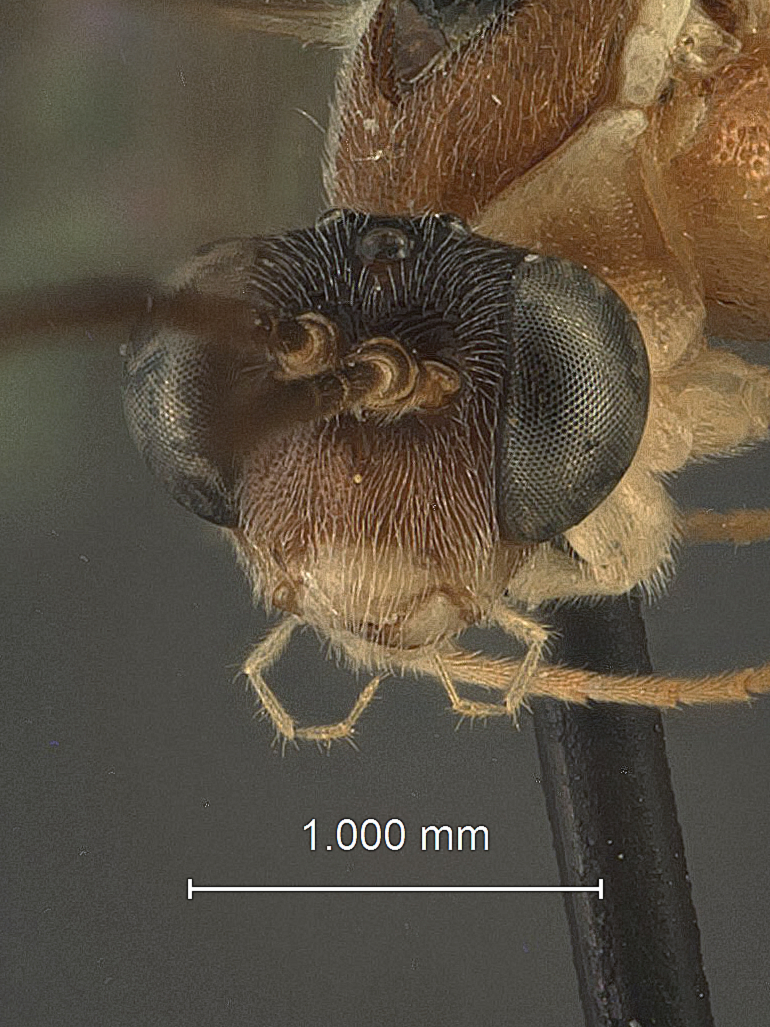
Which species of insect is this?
Glypta zomariae
